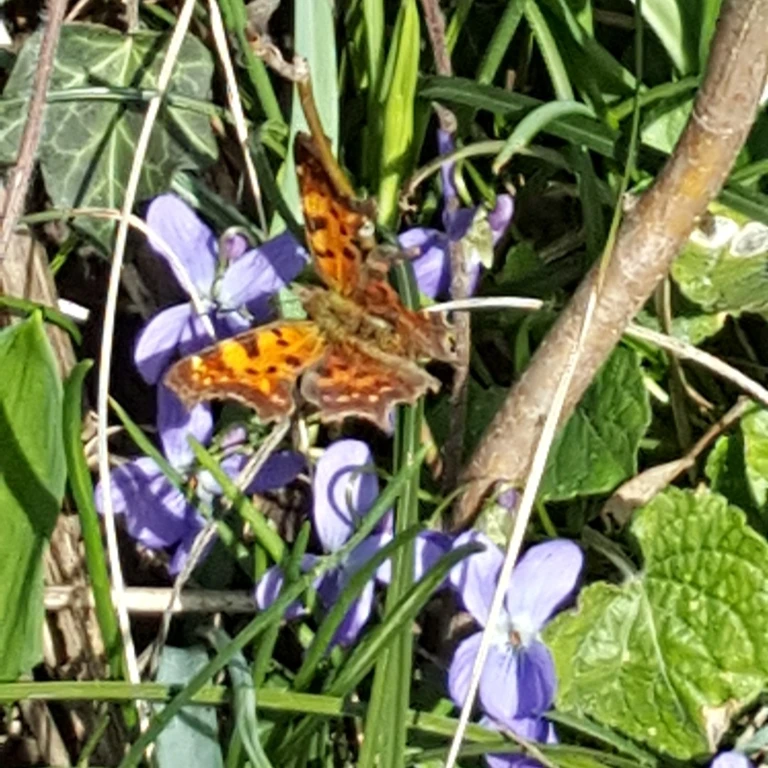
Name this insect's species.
Polygonia c-album
